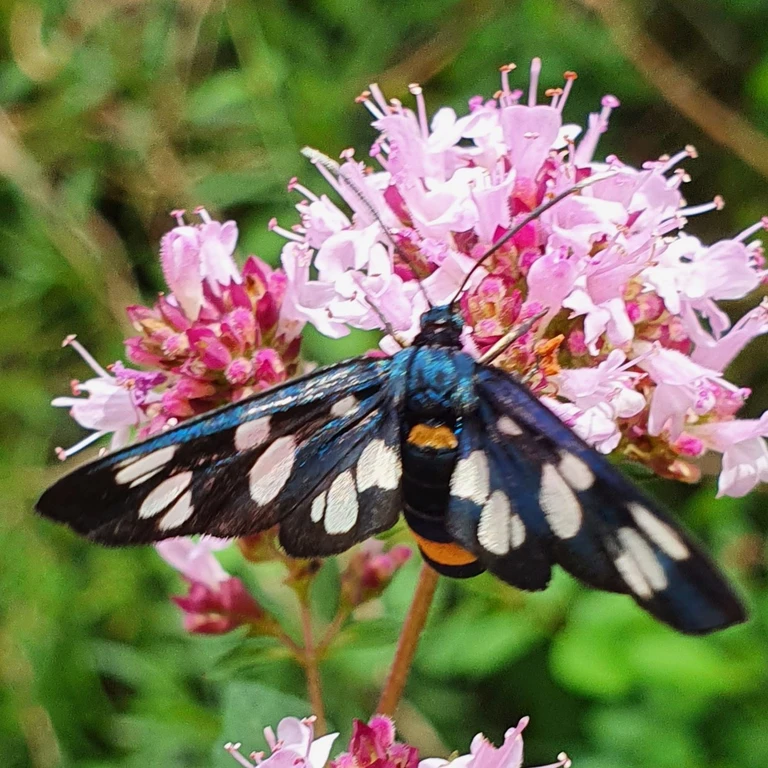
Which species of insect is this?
Amata phegea
